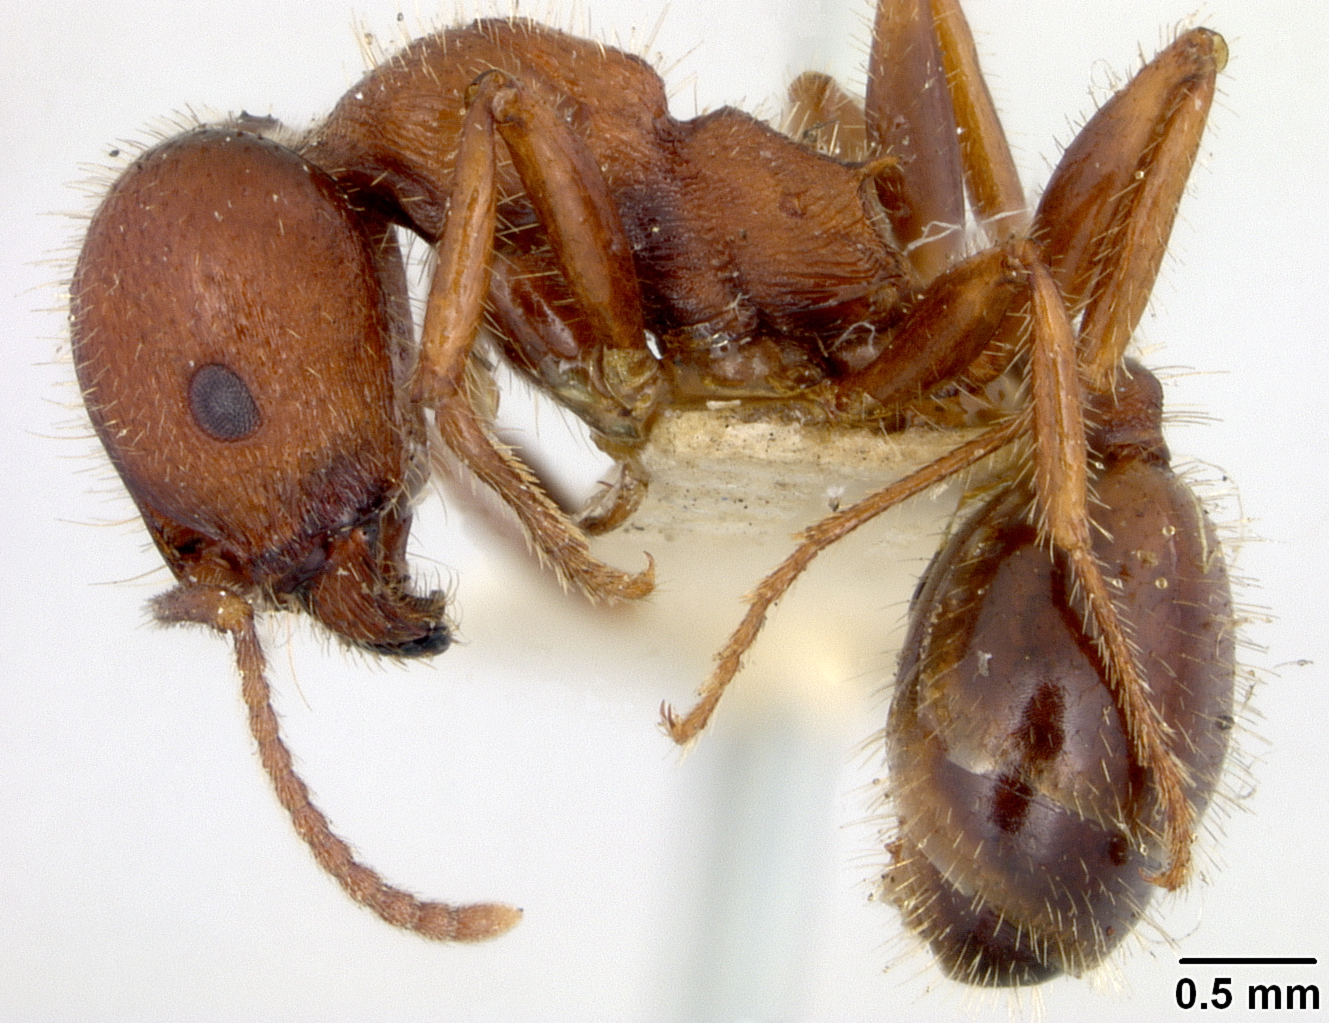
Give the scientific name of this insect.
Stenamma stoddardi
